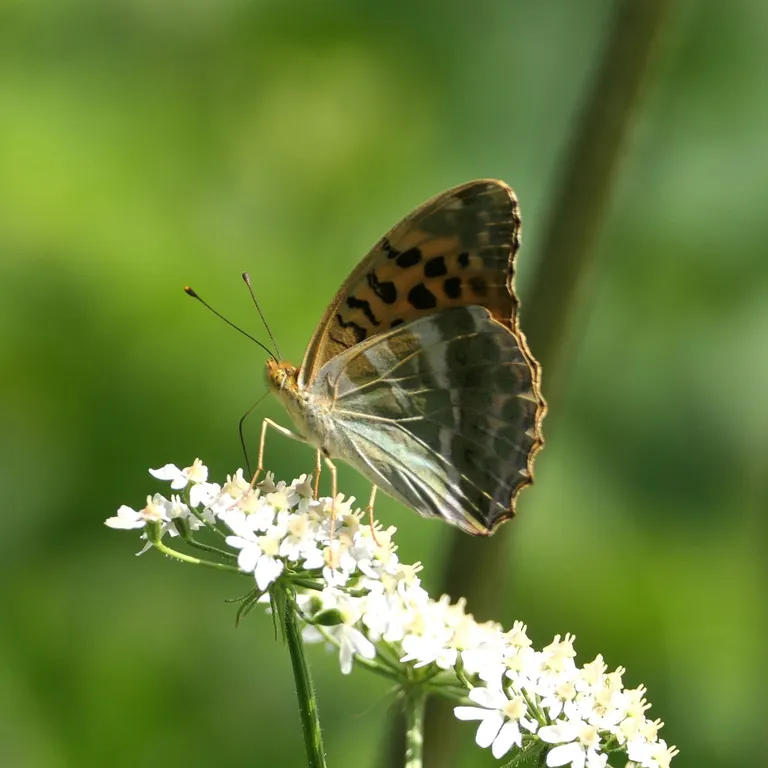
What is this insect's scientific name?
Argynnis paphia
